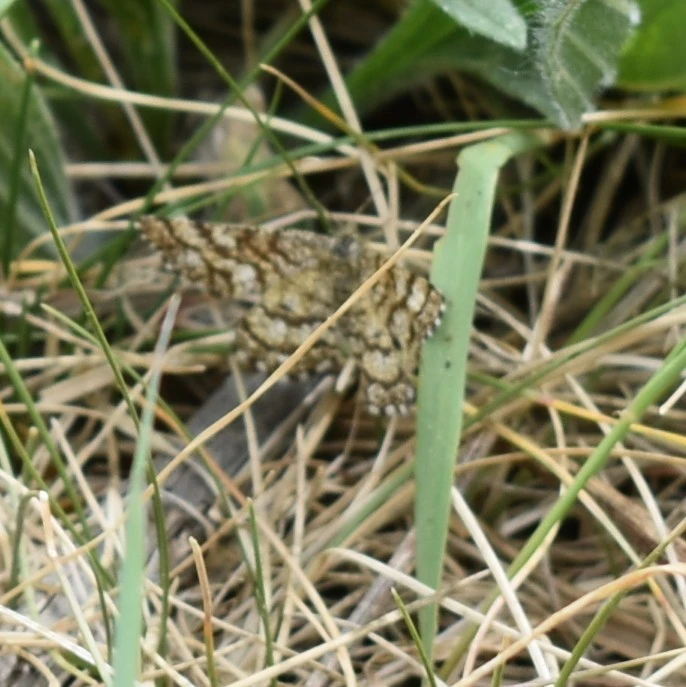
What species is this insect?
Ematurga atomaria
